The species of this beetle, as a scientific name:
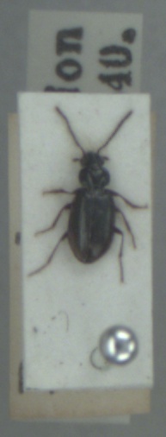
Bembidion aeneum
